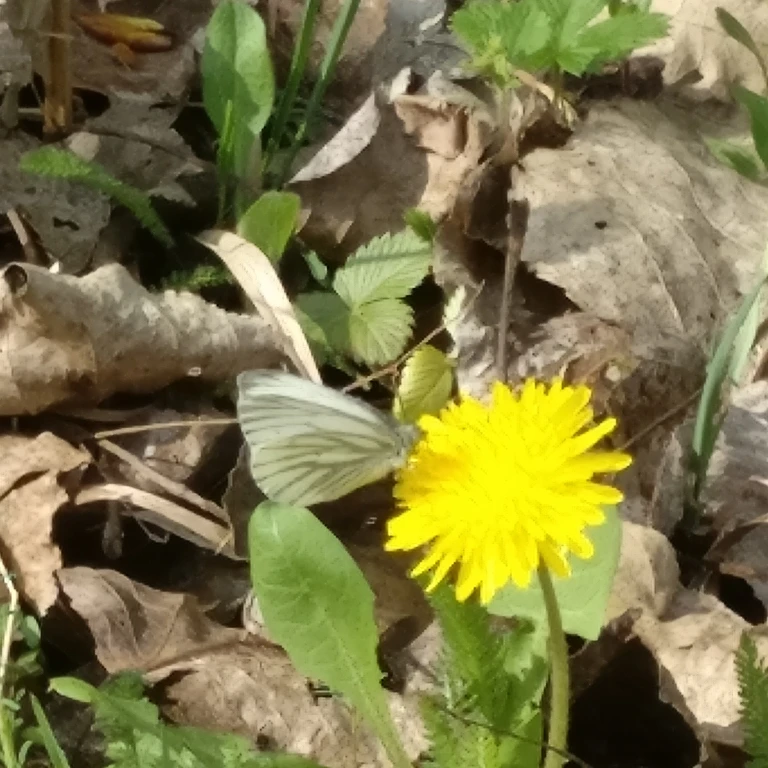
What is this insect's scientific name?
Pieris napi
